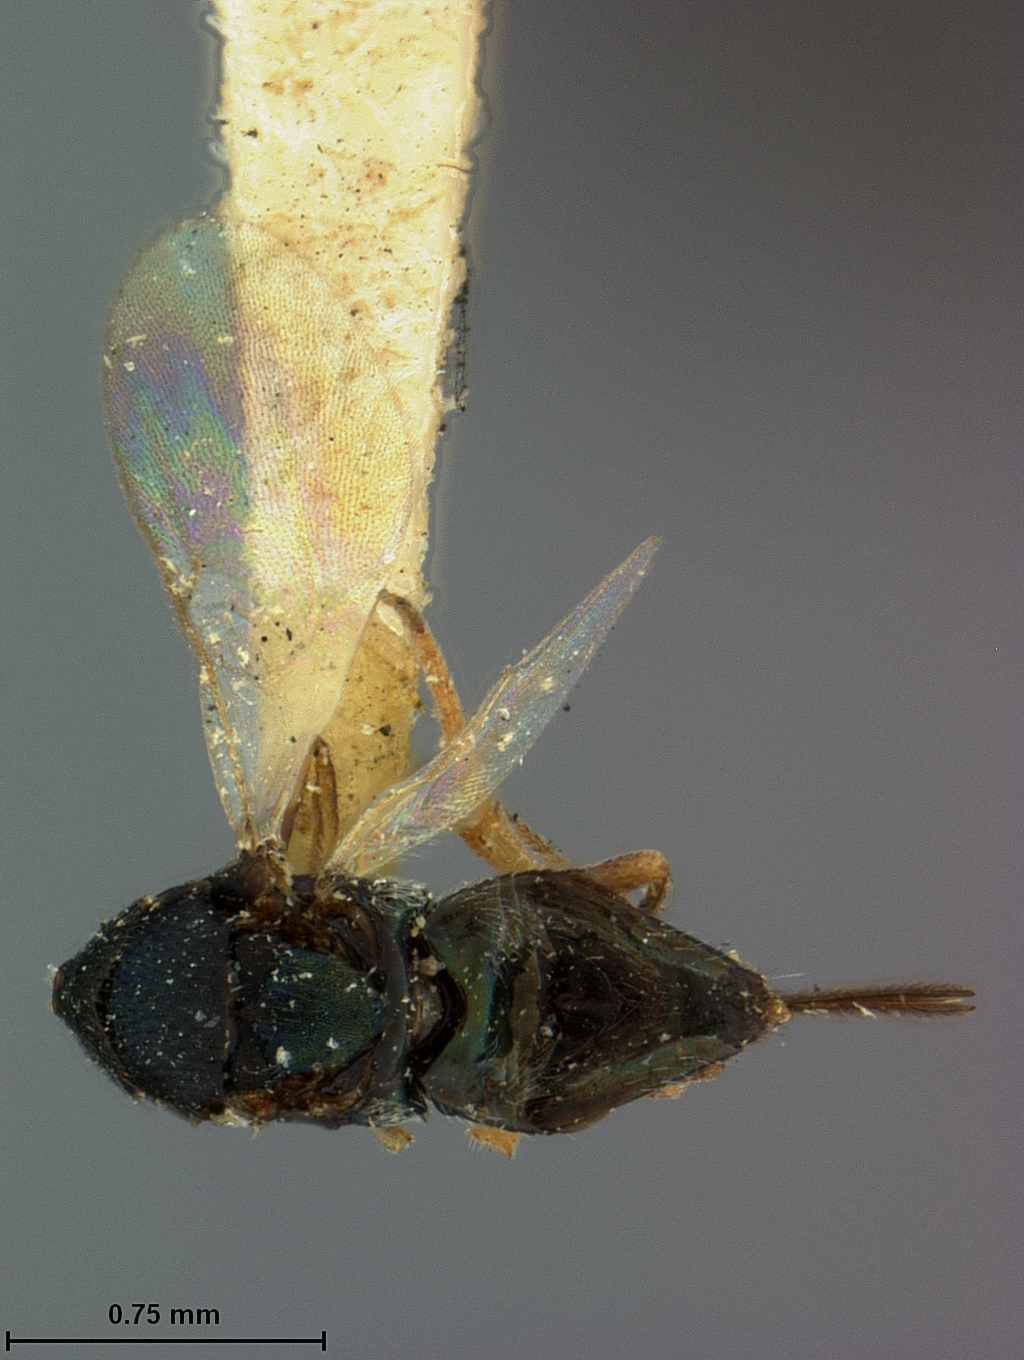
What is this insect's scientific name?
Cerchysius elasmoceri
